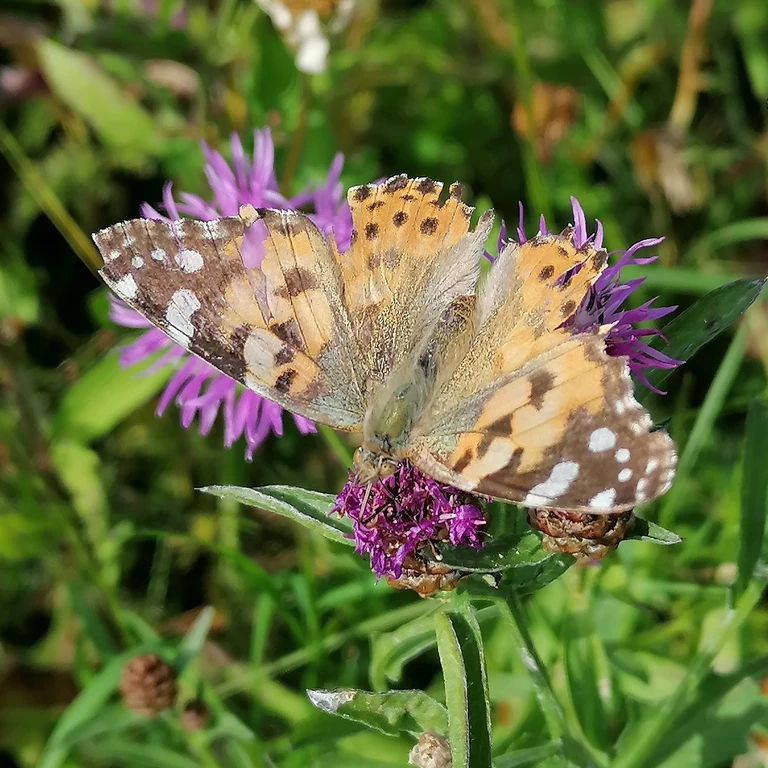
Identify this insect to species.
Vanessa cardui
